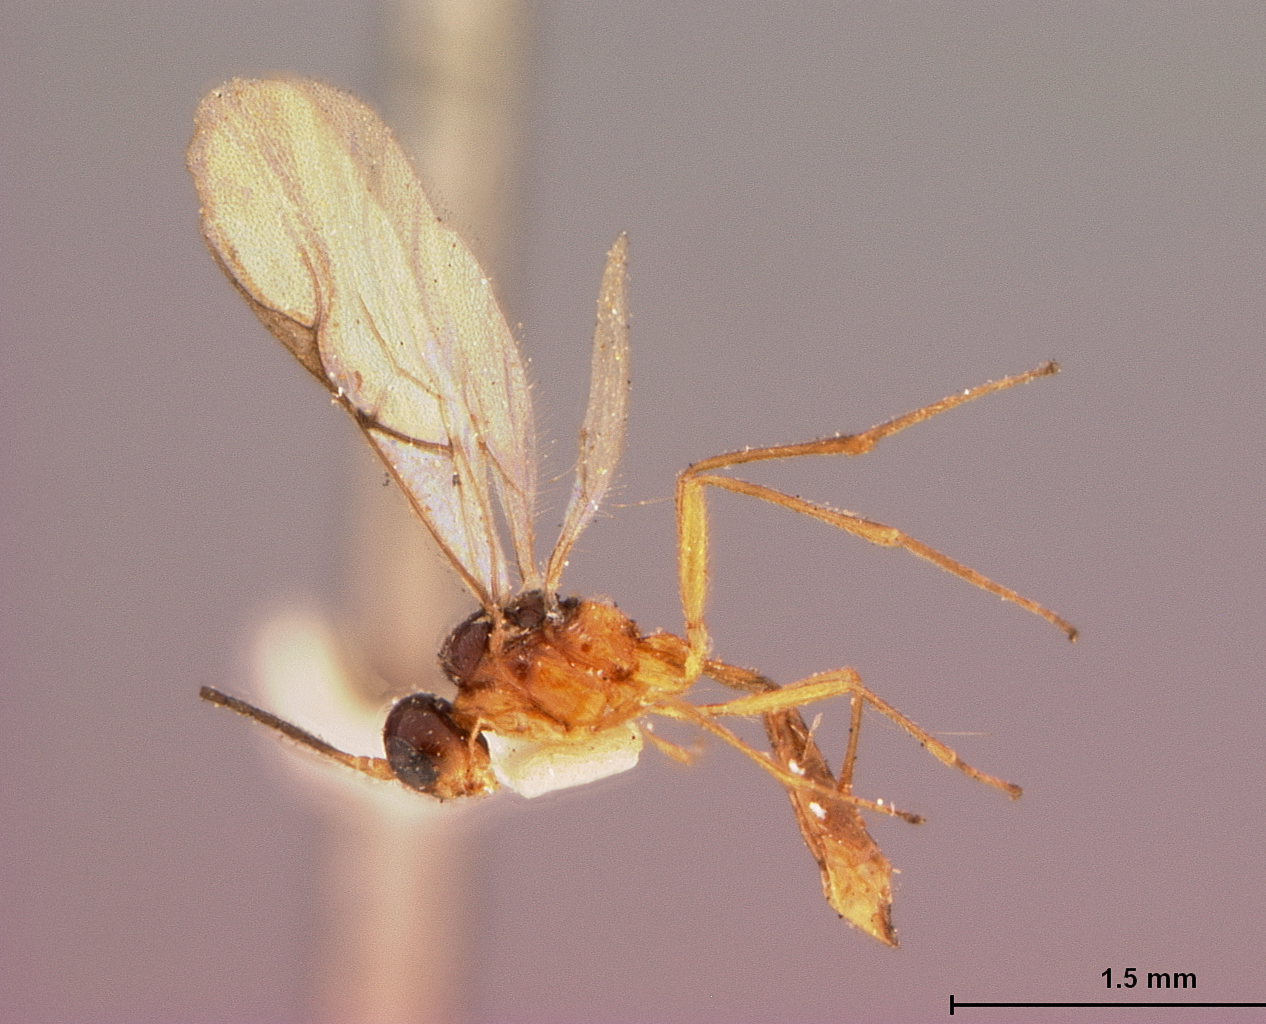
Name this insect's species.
Praon virginiensis
